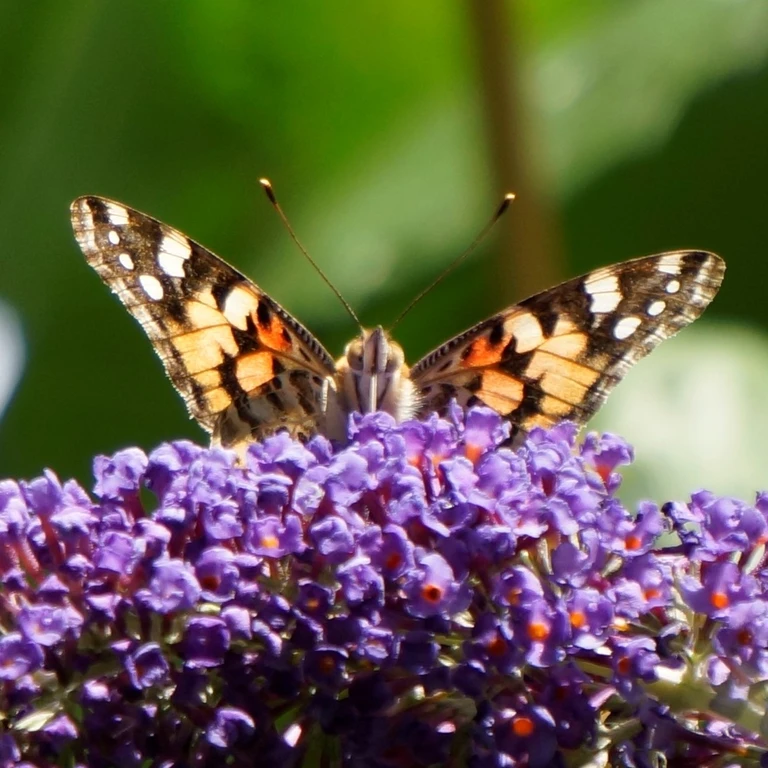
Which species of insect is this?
Vanessa cardui
